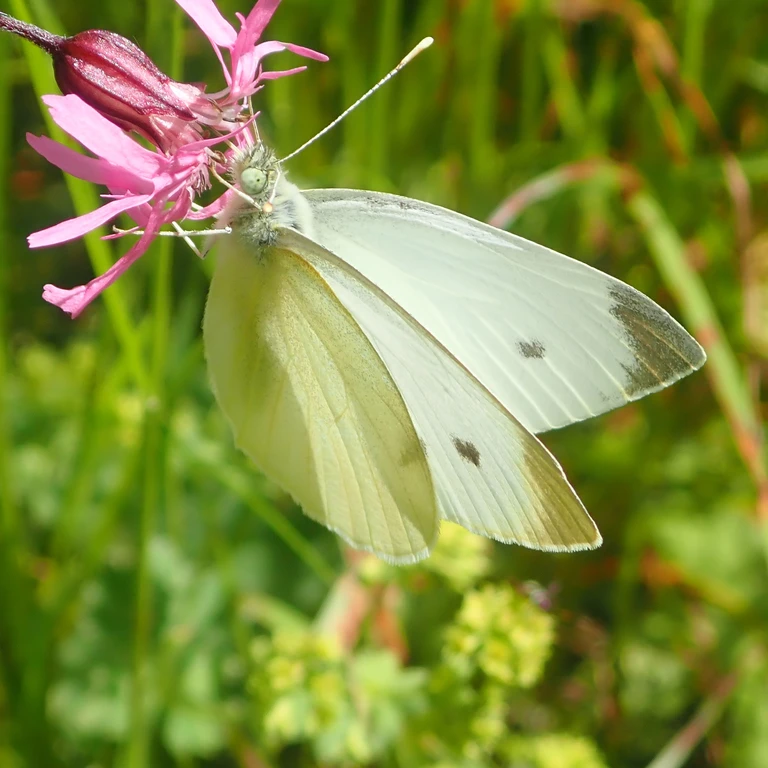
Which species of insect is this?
Pieris rapae
